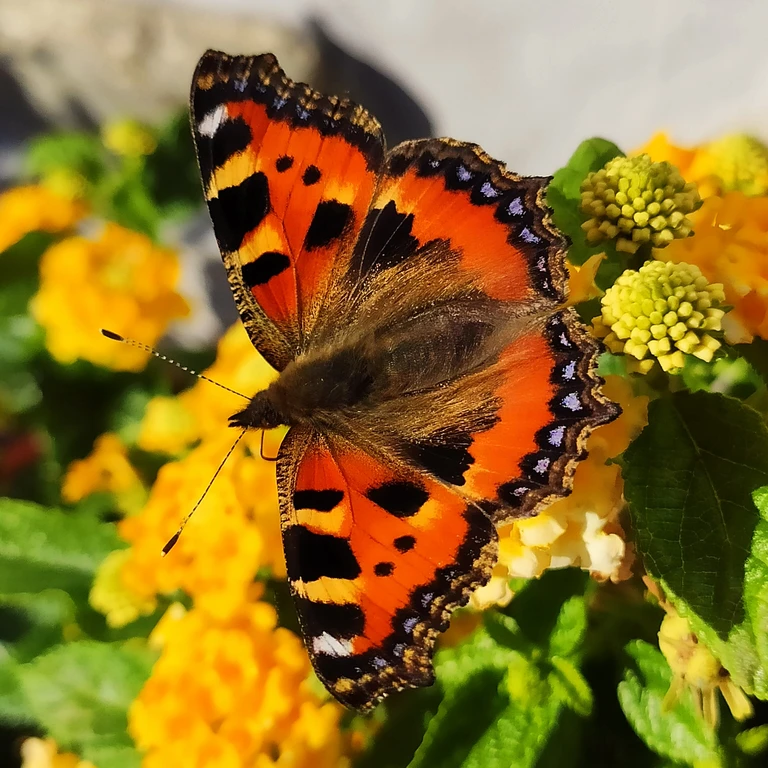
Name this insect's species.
Aglais urticae
